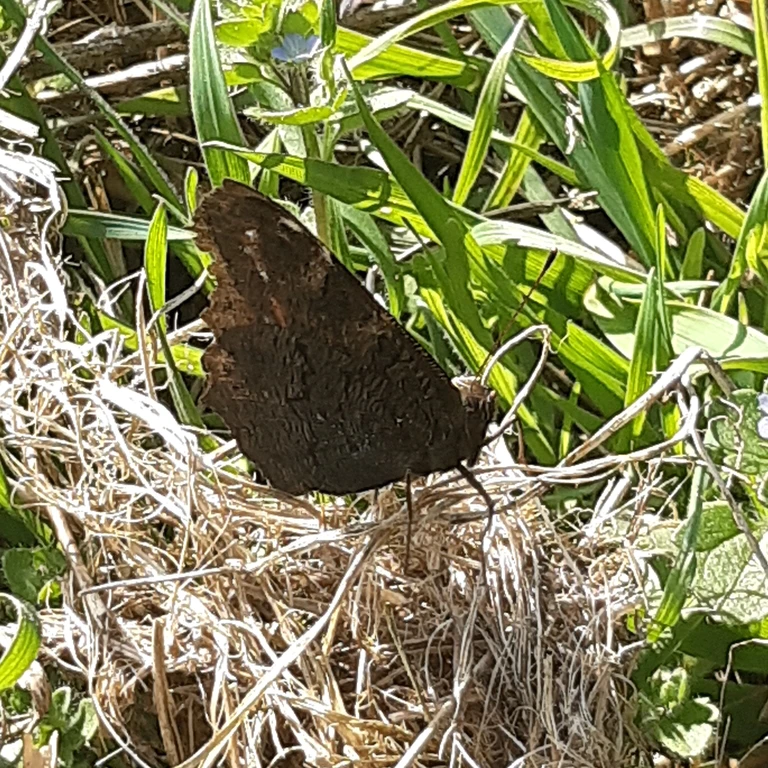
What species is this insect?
Aglais io
